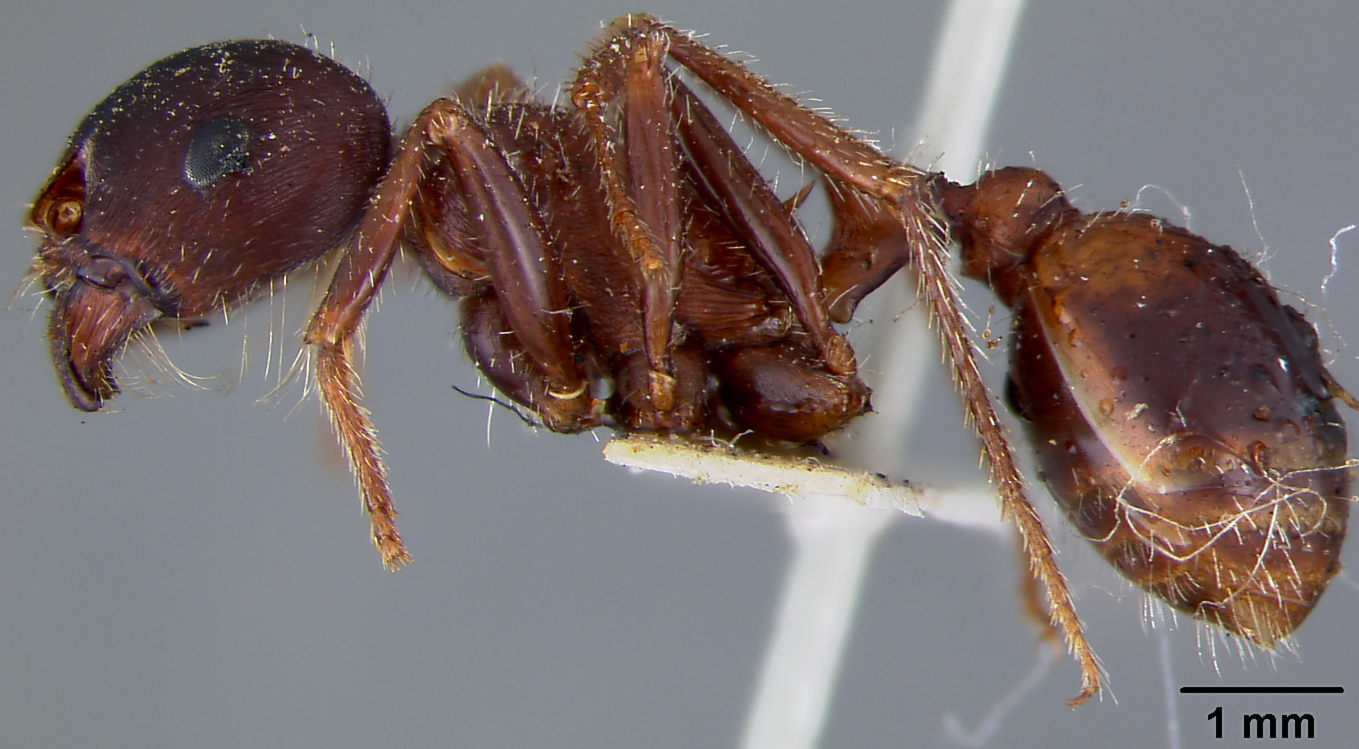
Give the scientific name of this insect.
Pogonomyrmex barbatus
